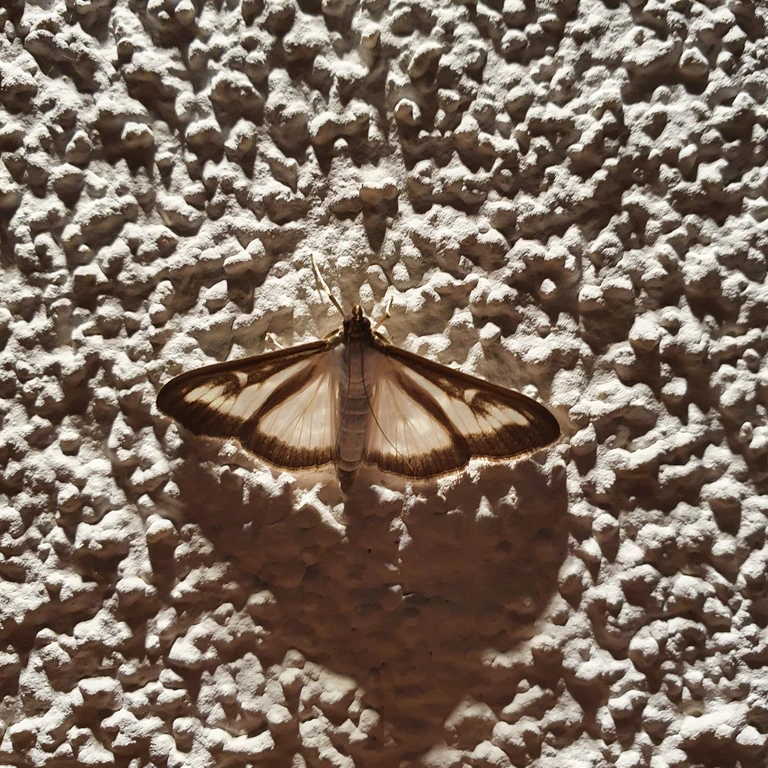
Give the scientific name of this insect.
Cydalima perspectalis
